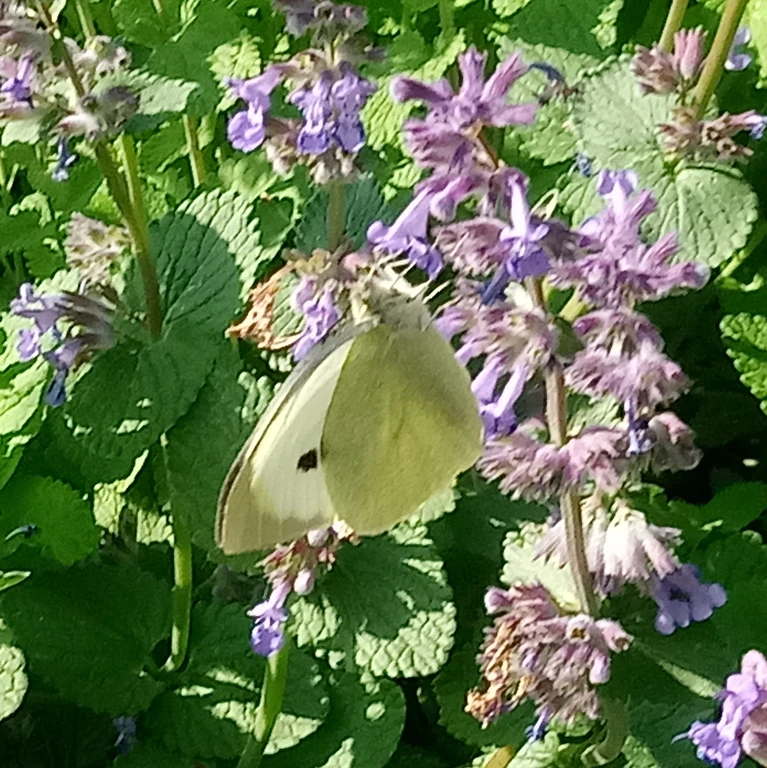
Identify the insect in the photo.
Pieris brassicae
